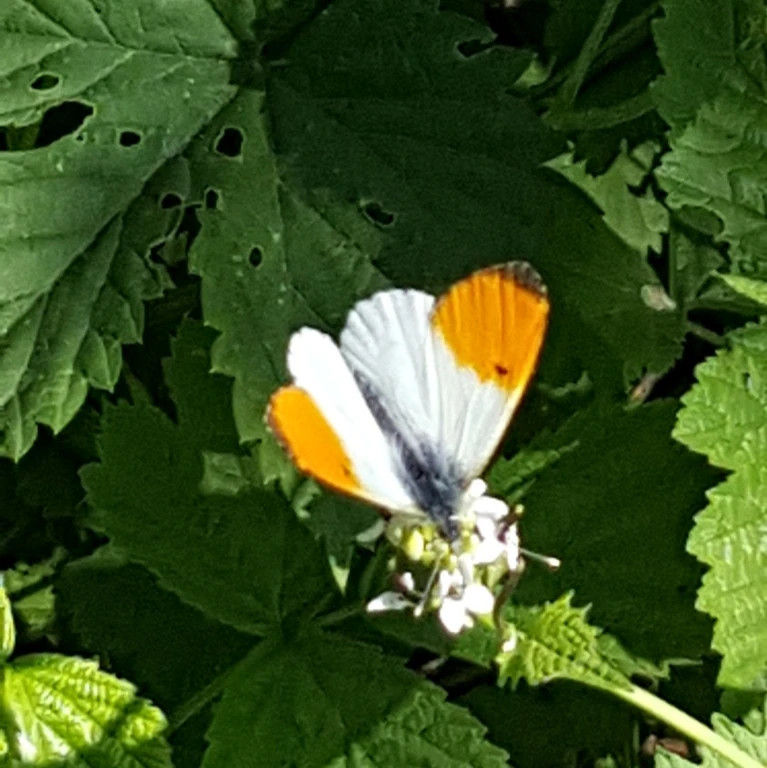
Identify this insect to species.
Anthocharis cardamines
